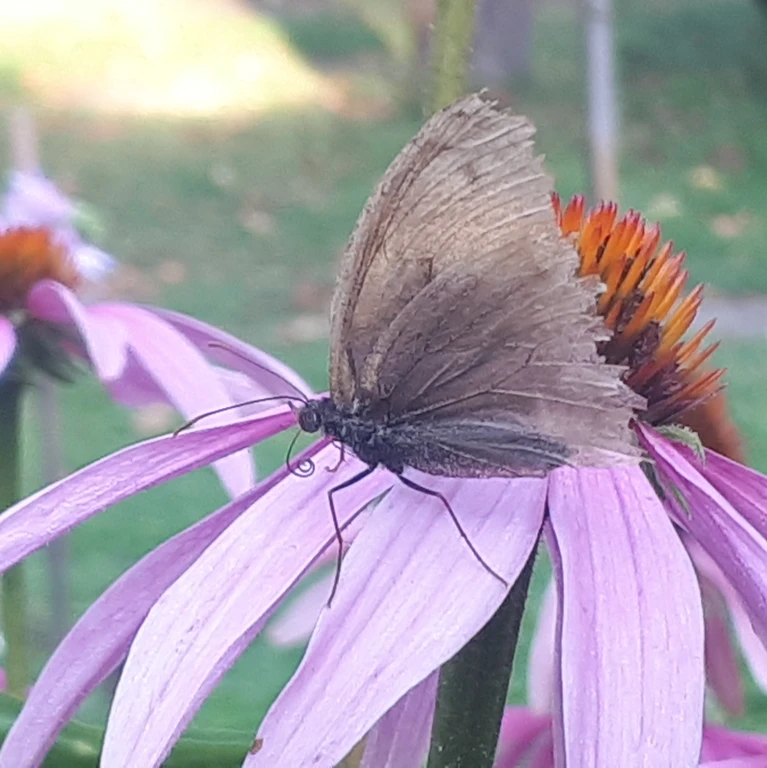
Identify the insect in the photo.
Maniola jurtina
